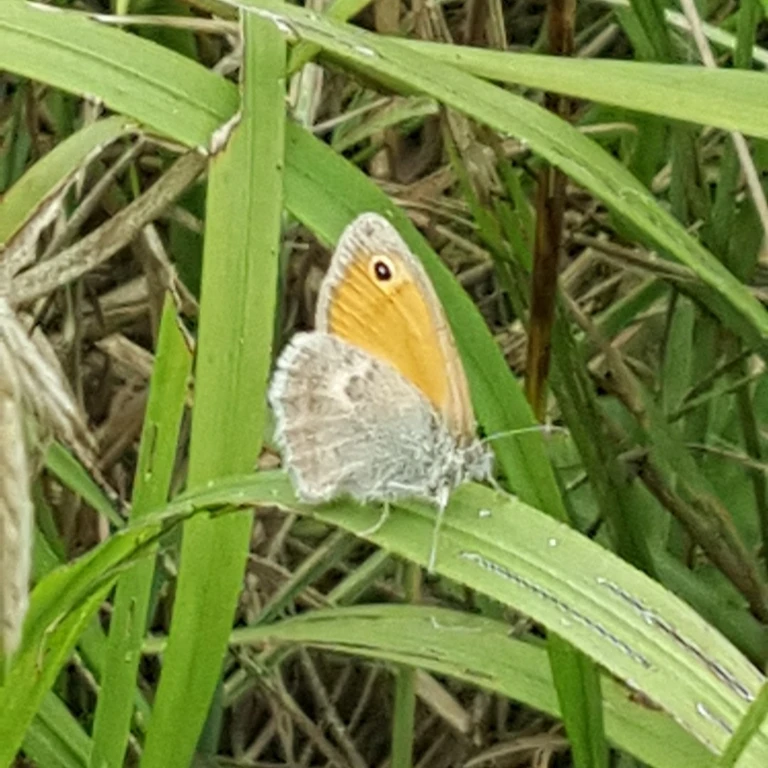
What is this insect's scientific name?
Coenonympha pamphilus
